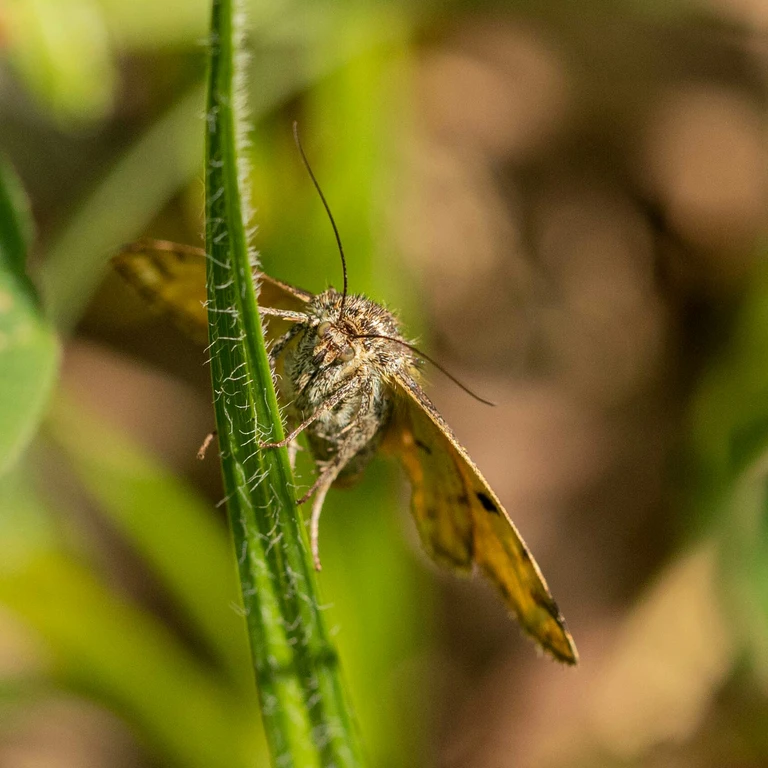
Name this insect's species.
Euclidia glyphica
